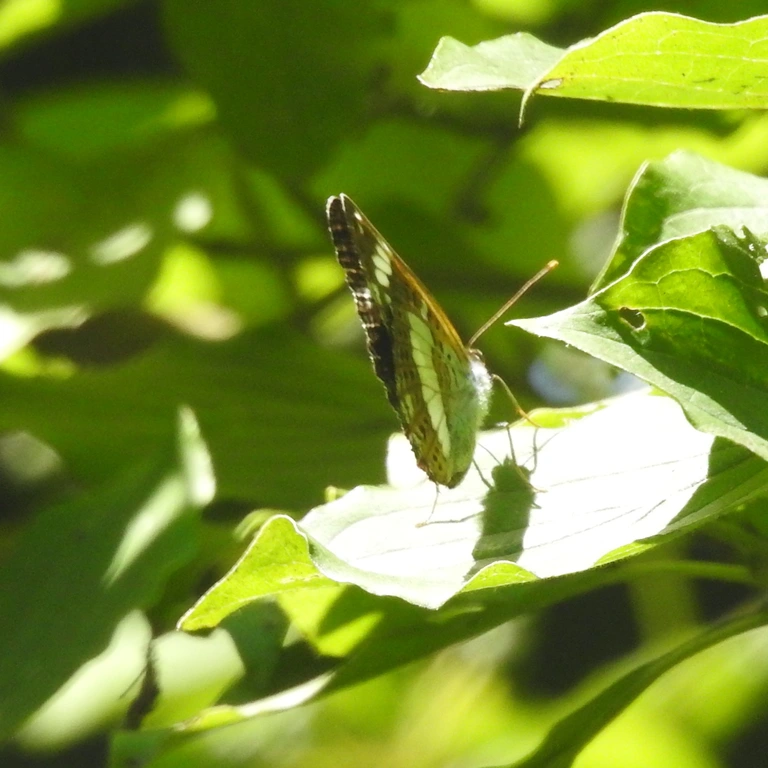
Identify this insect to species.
Limenitis camilla (also Ladoga camilla)
